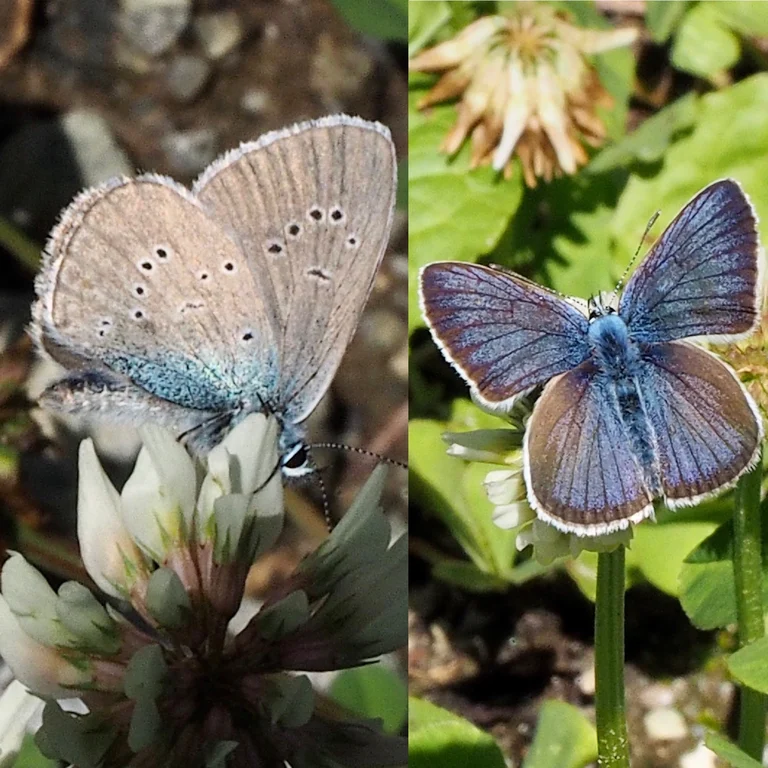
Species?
Cyaniris semiargus
